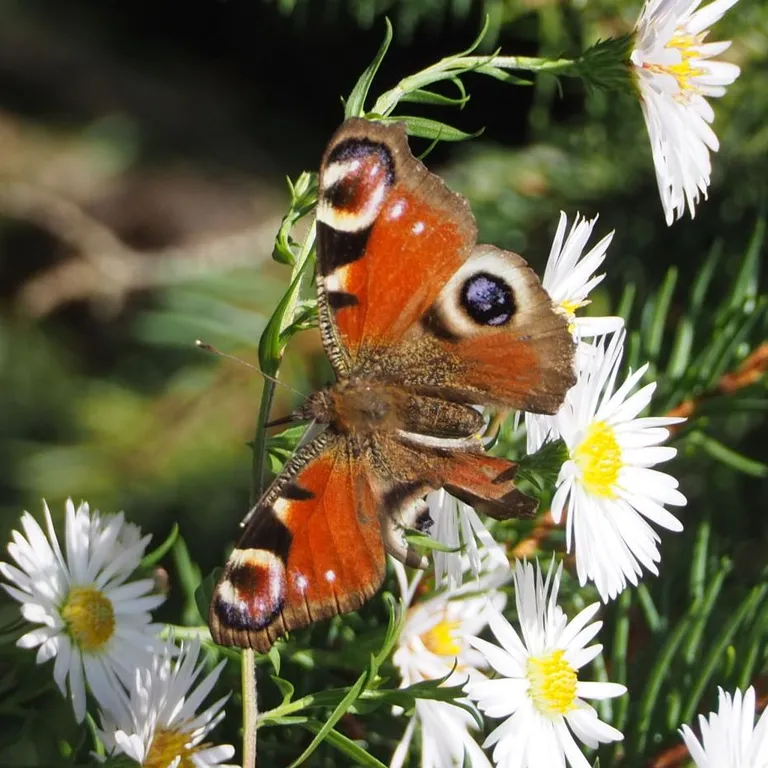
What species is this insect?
Aglais io
